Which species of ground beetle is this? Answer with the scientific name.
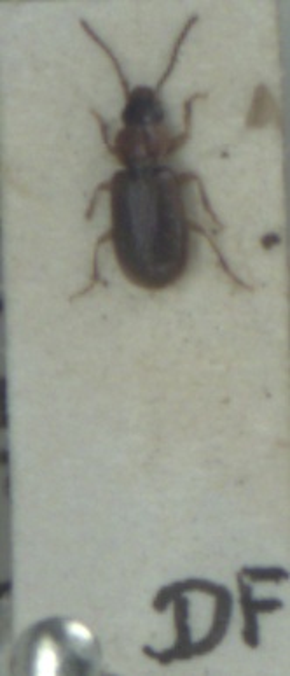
Acupalpus dubius
